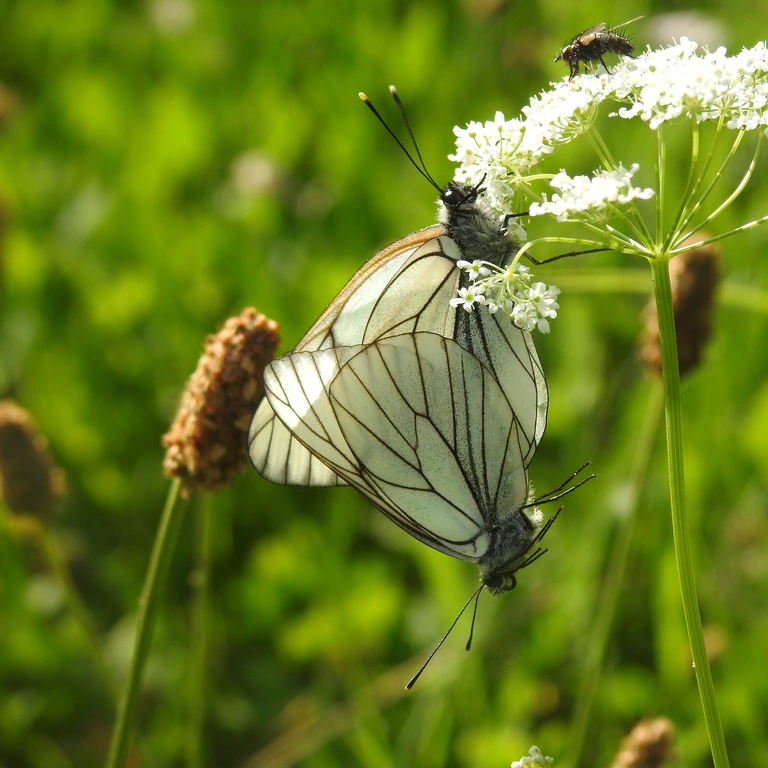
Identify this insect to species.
Aporia crataegi
